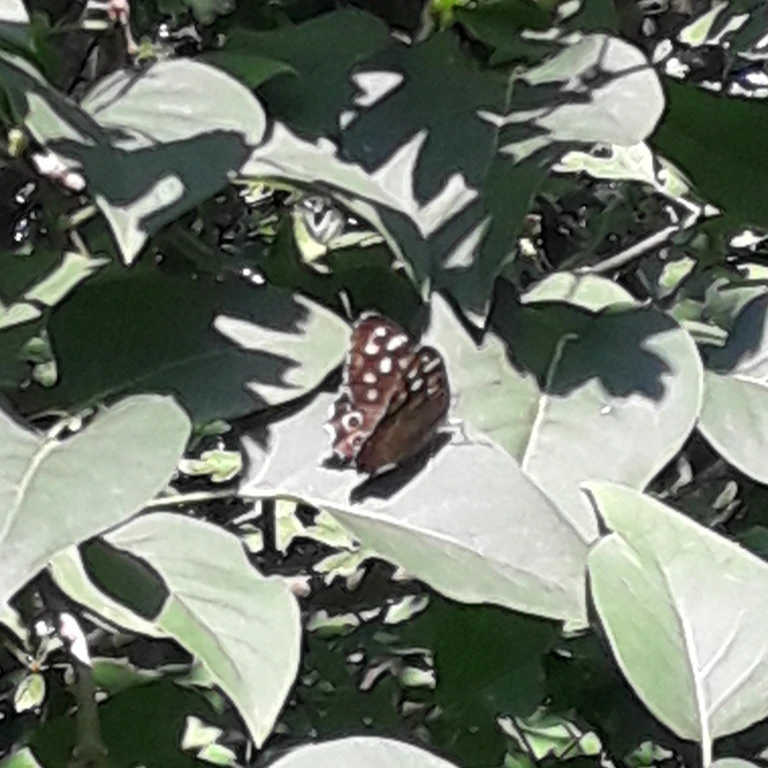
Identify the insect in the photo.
Pararge aegeria
